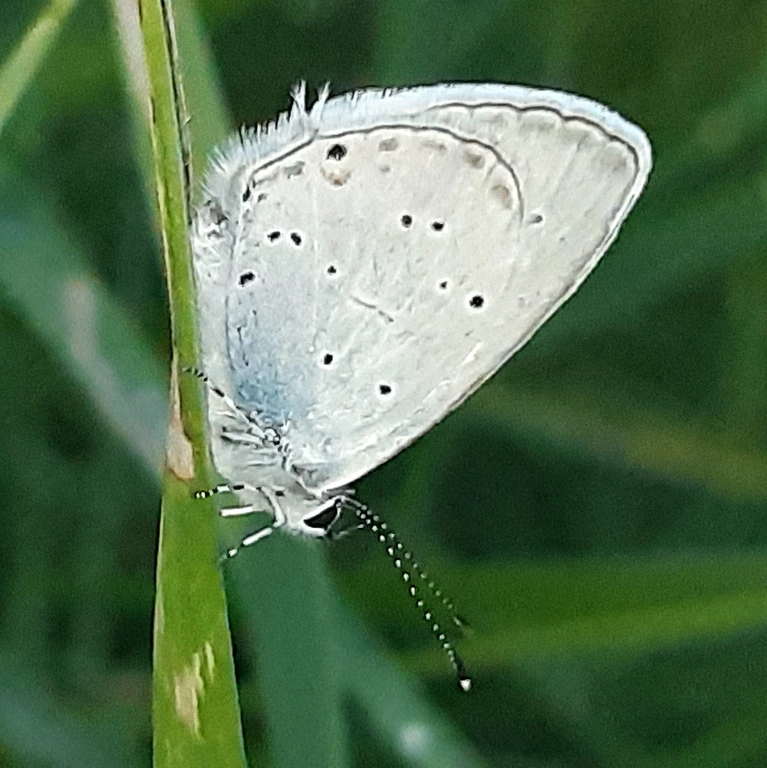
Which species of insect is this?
Cupido decolorata (also Elkalyce decolorata)
